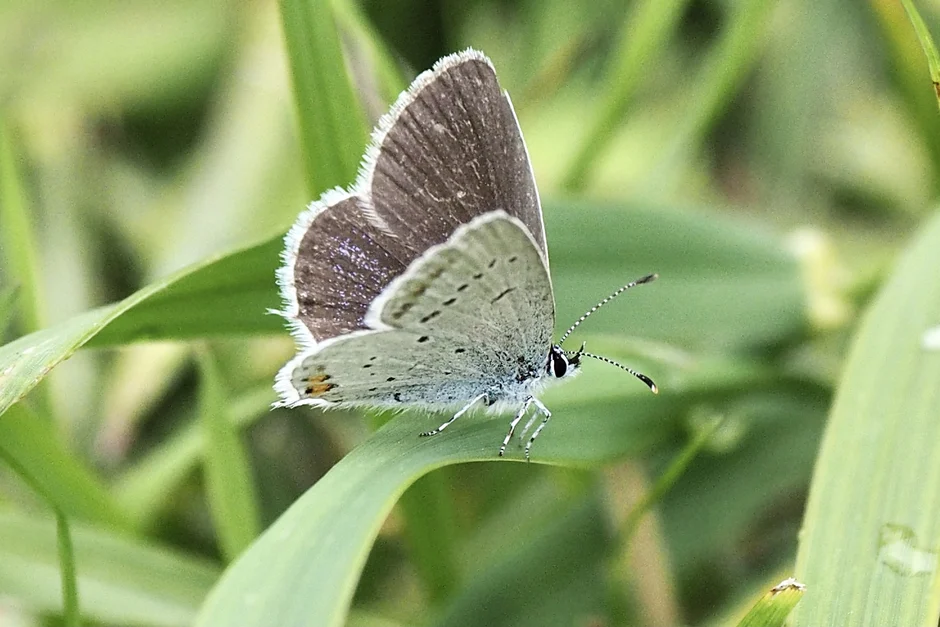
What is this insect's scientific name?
Cupido argiades (also Elkalyce argiades)
